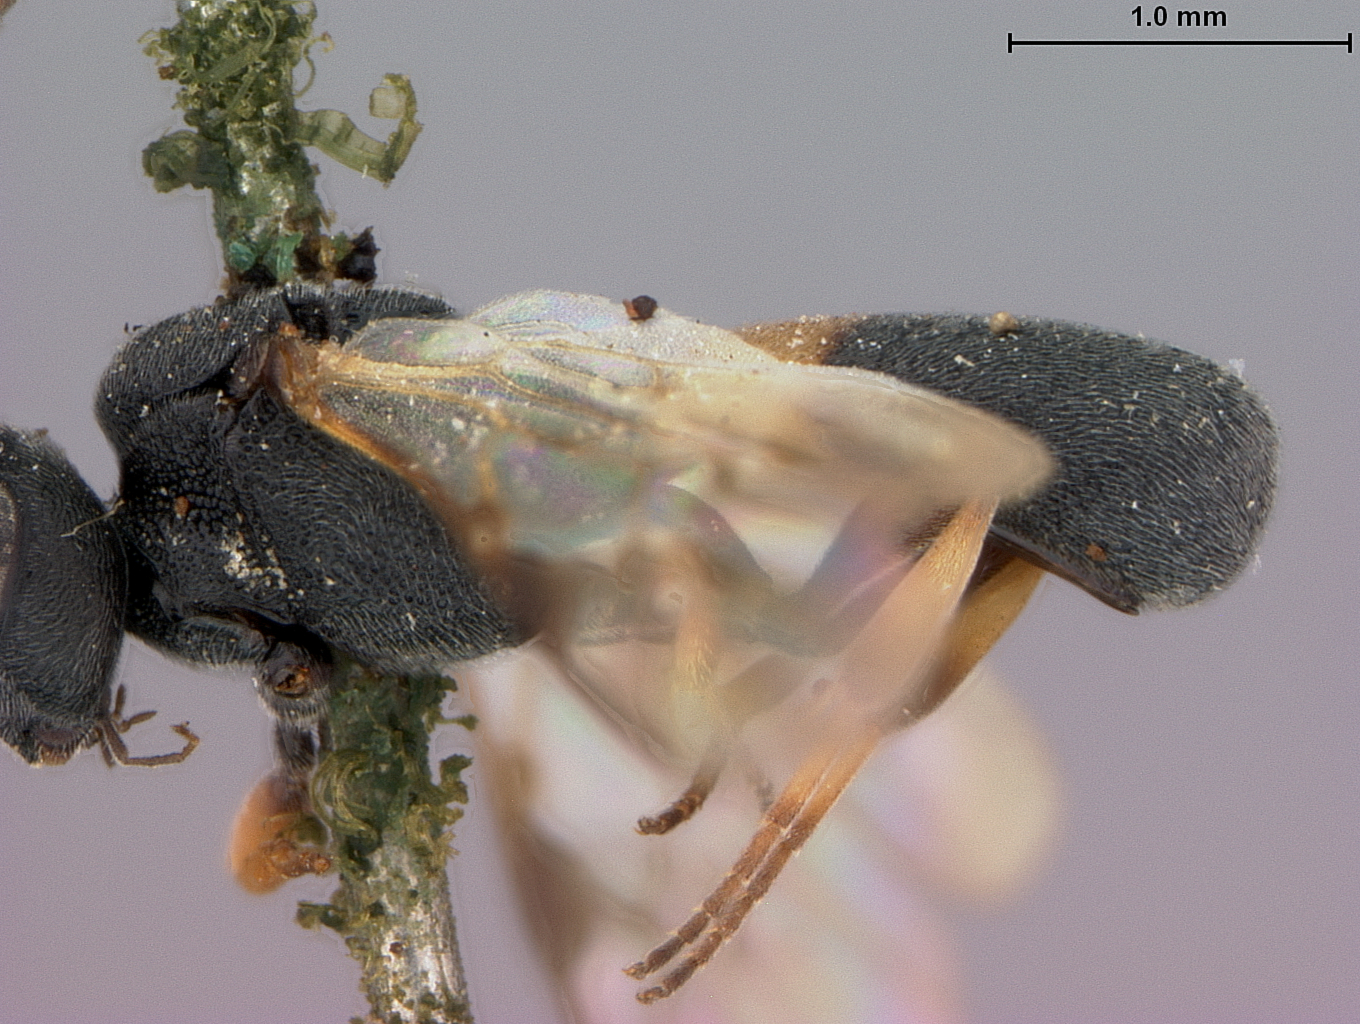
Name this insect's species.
Chelonus electus
